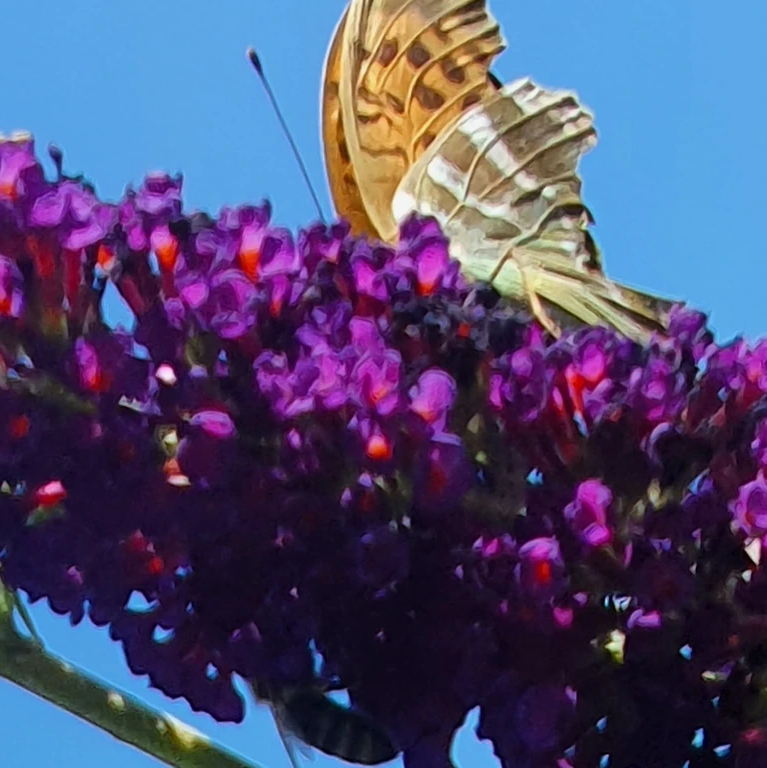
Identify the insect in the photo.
Argynnis paphia
